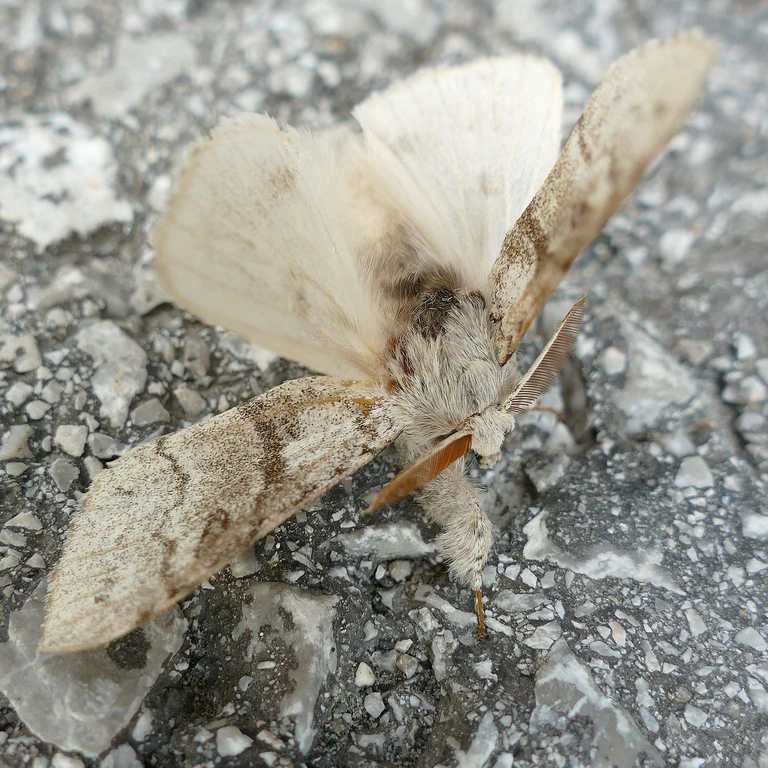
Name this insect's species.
Calliteara pudibunda
